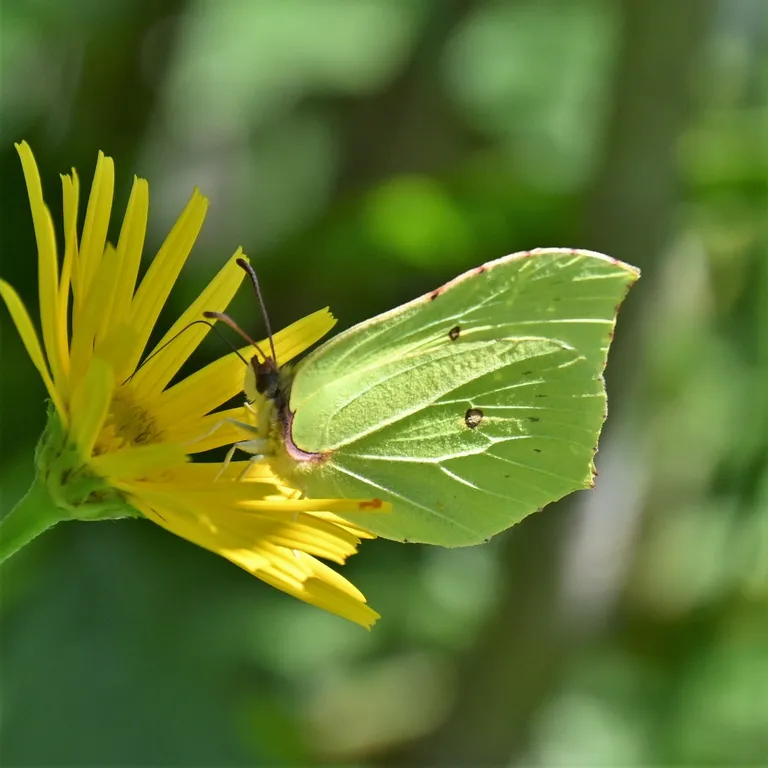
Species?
Gonepteryx rhamni
